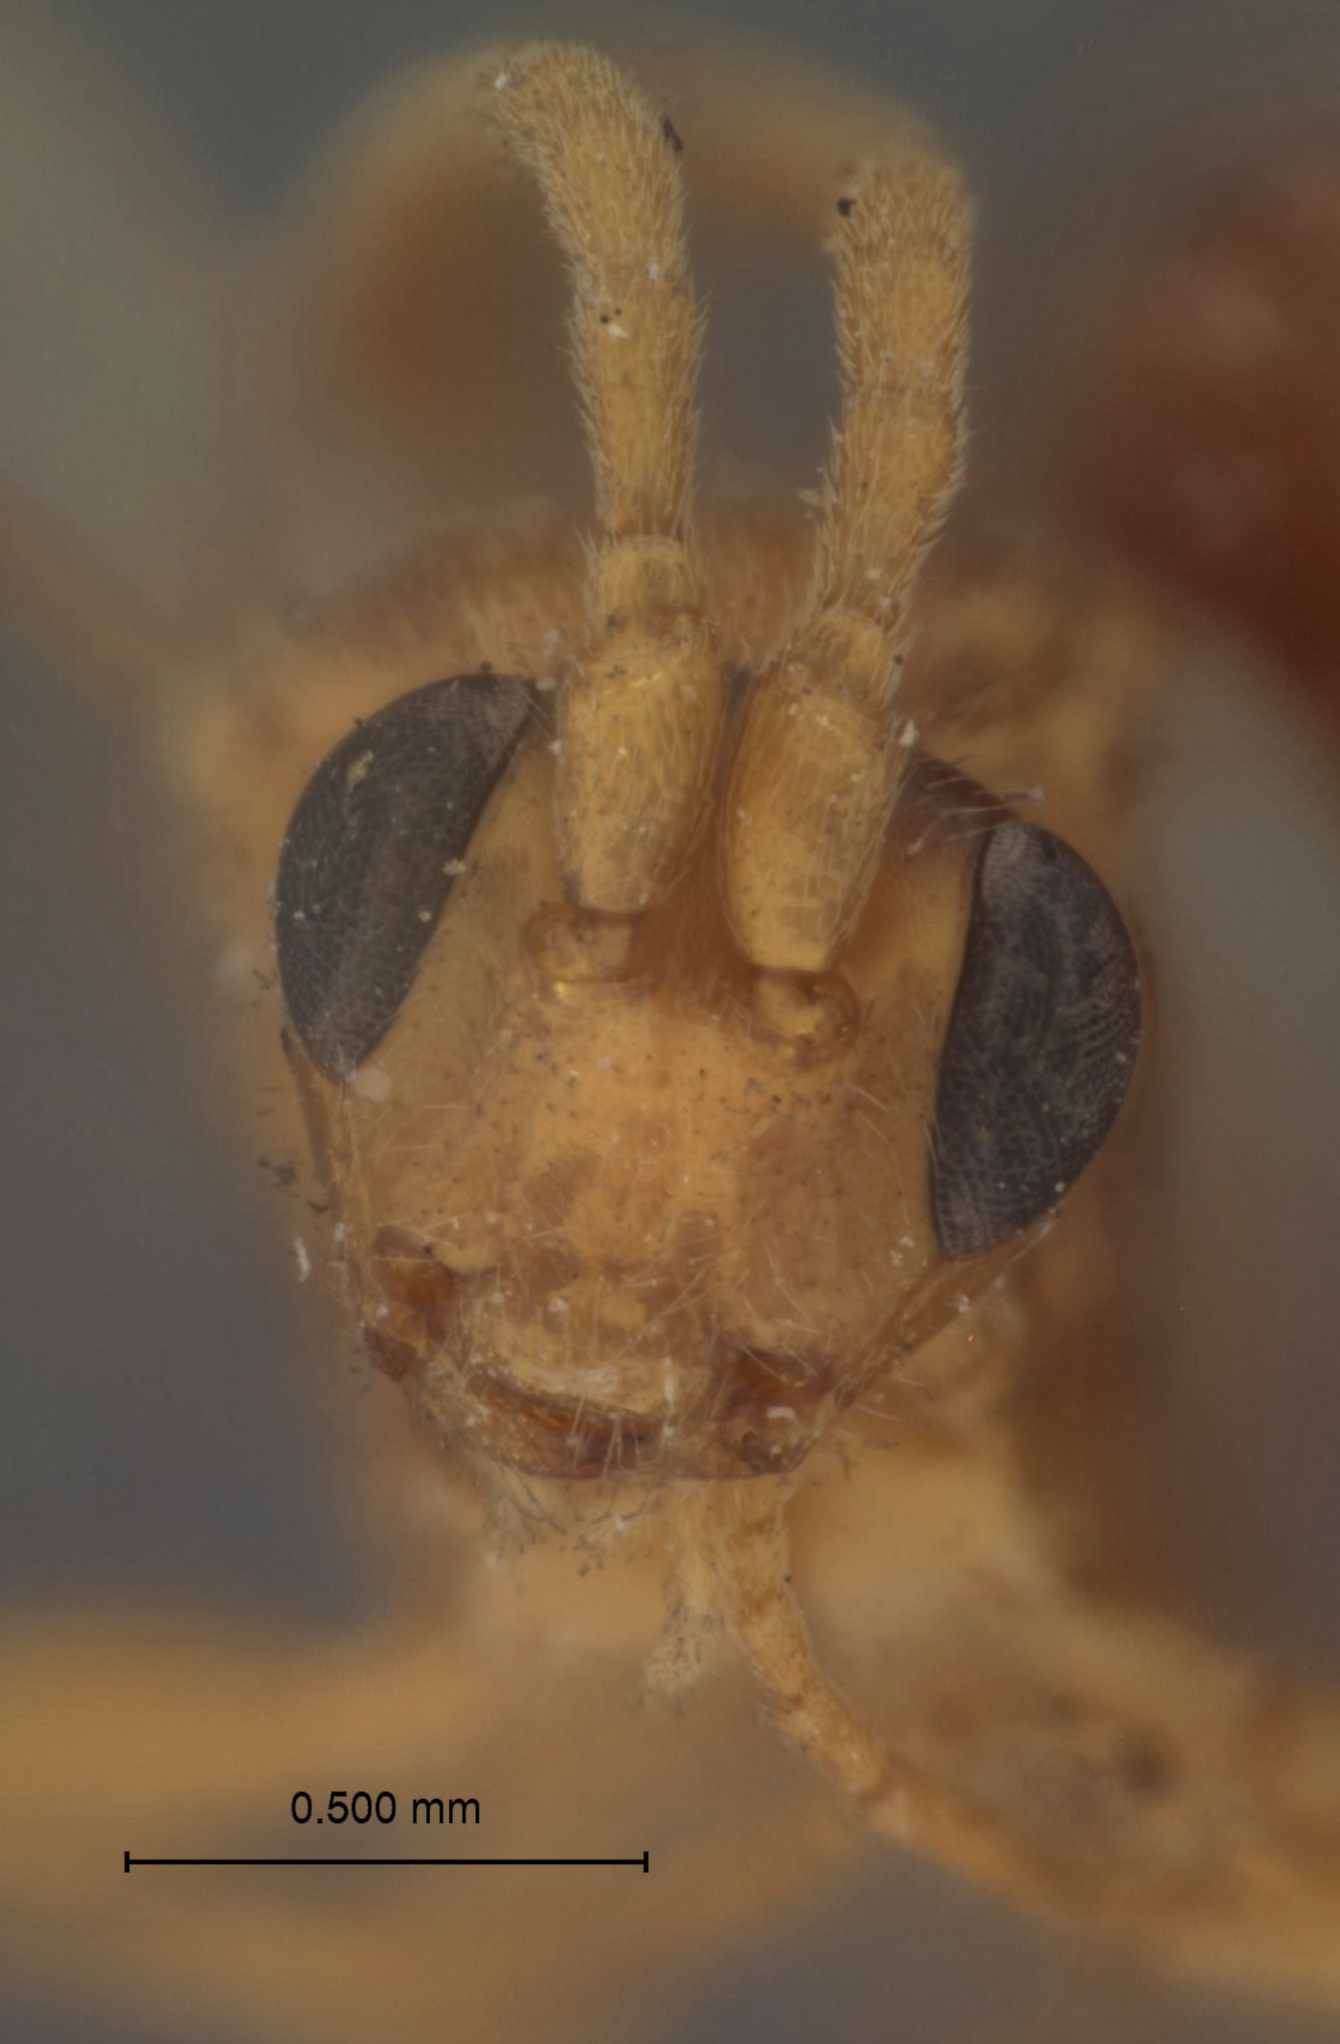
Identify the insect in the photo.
Myersia pallida
